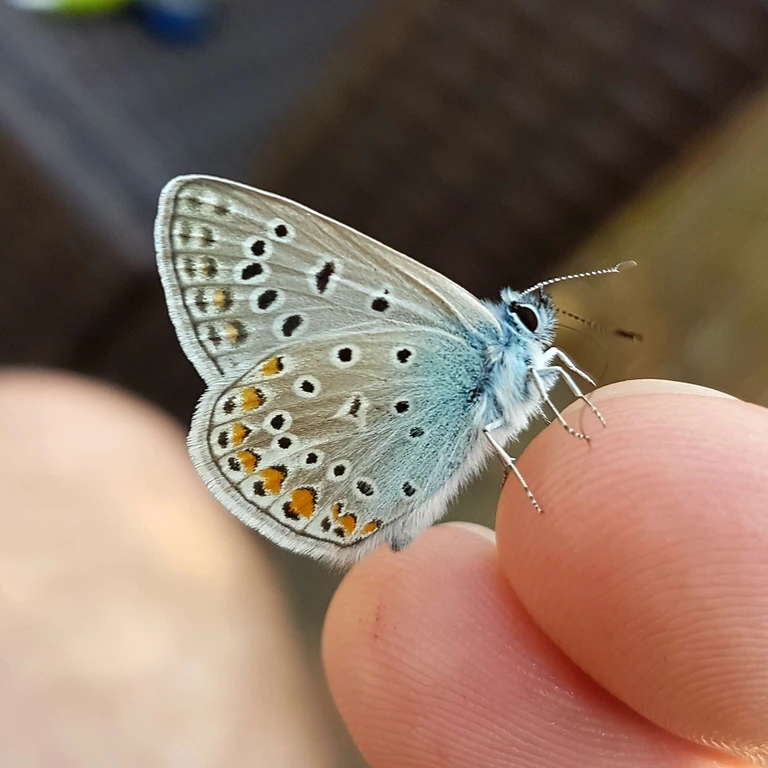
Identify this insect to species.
Polyommatus icarus
